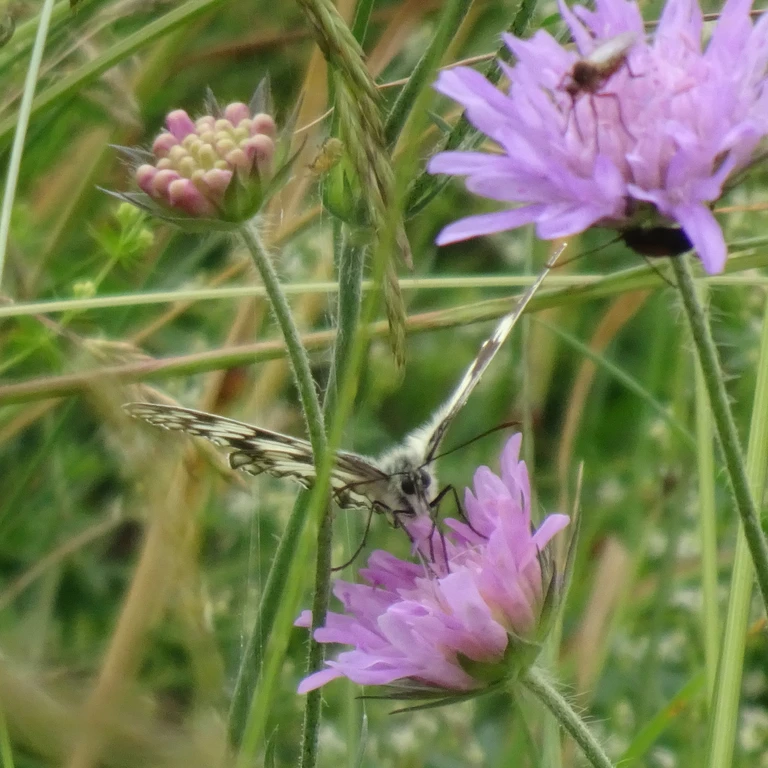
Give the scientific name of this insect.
Melanargia galathea
